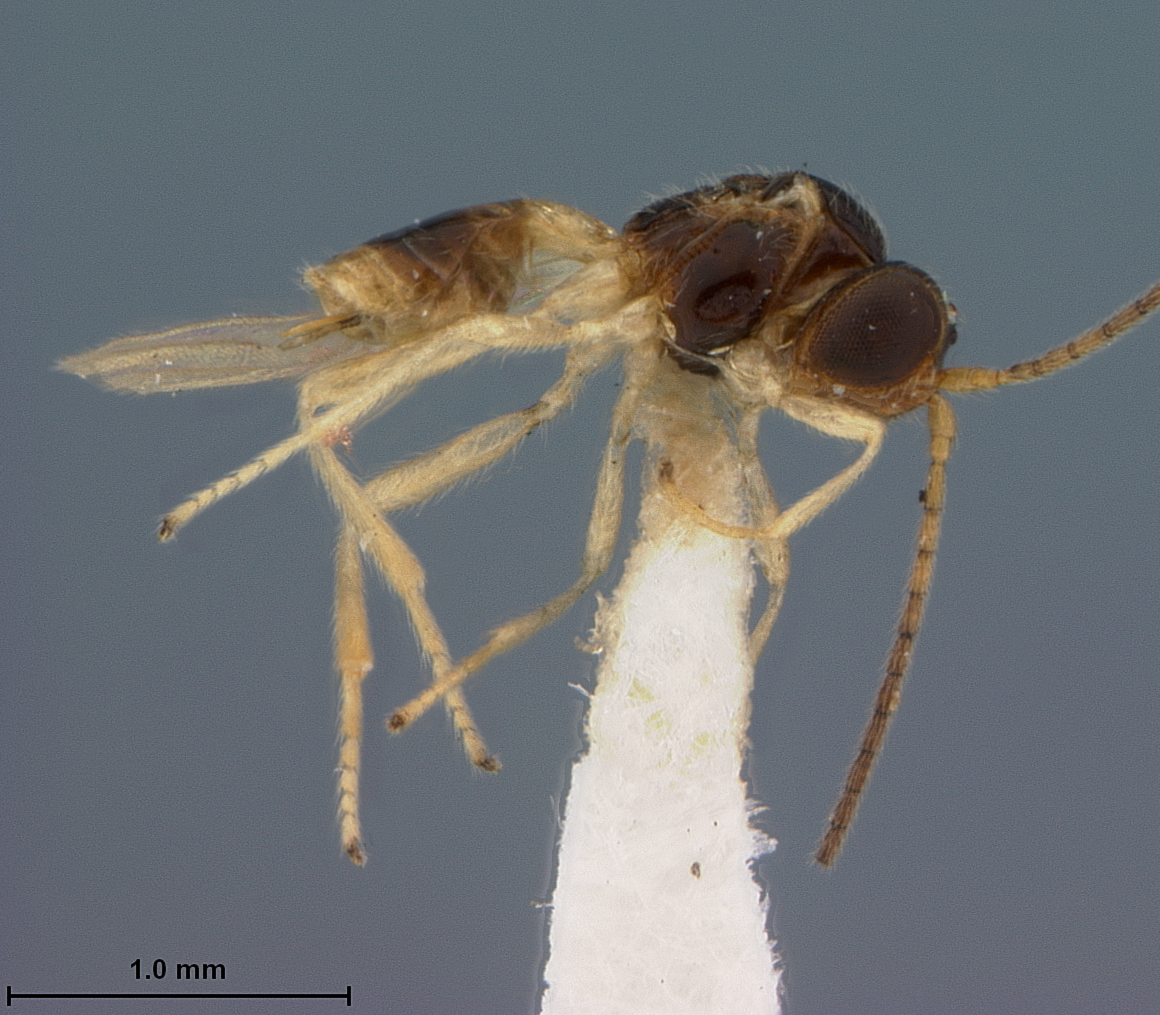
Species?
Neopius inaequalis
